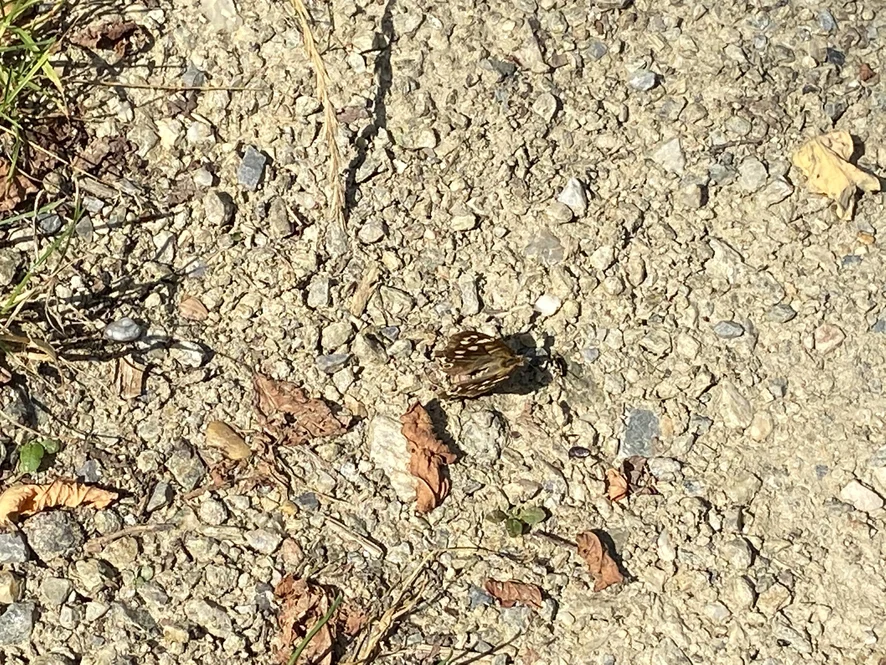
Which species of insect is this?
Pararge aegeria
